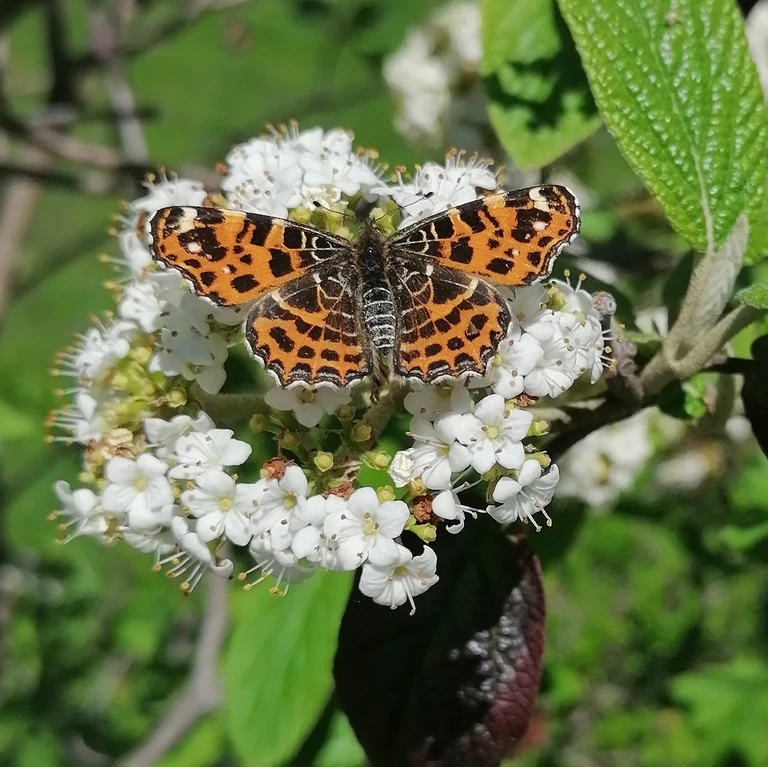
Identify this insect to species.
Araschnia levana
